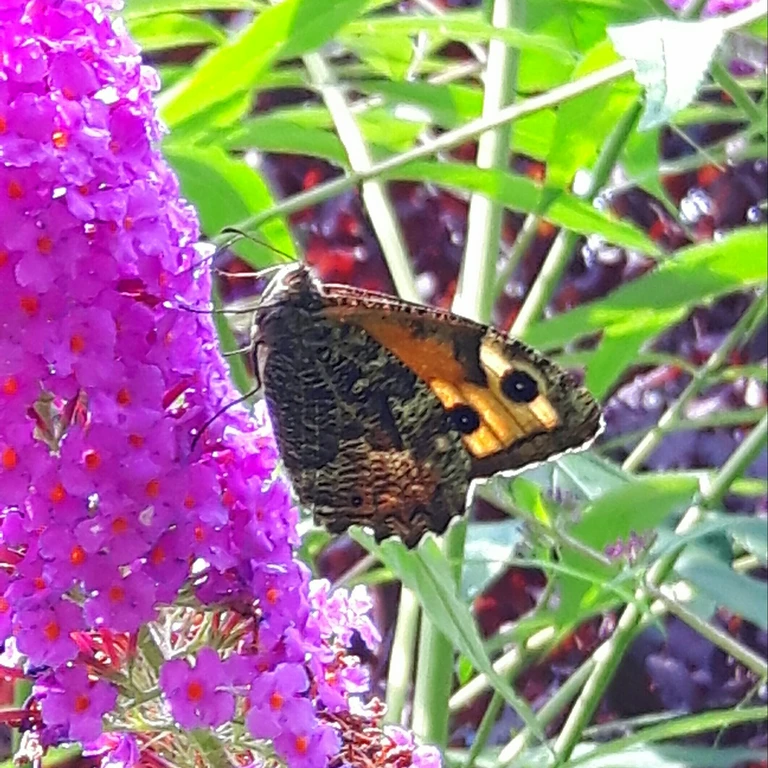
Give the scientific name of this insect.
Hipparchia semele
